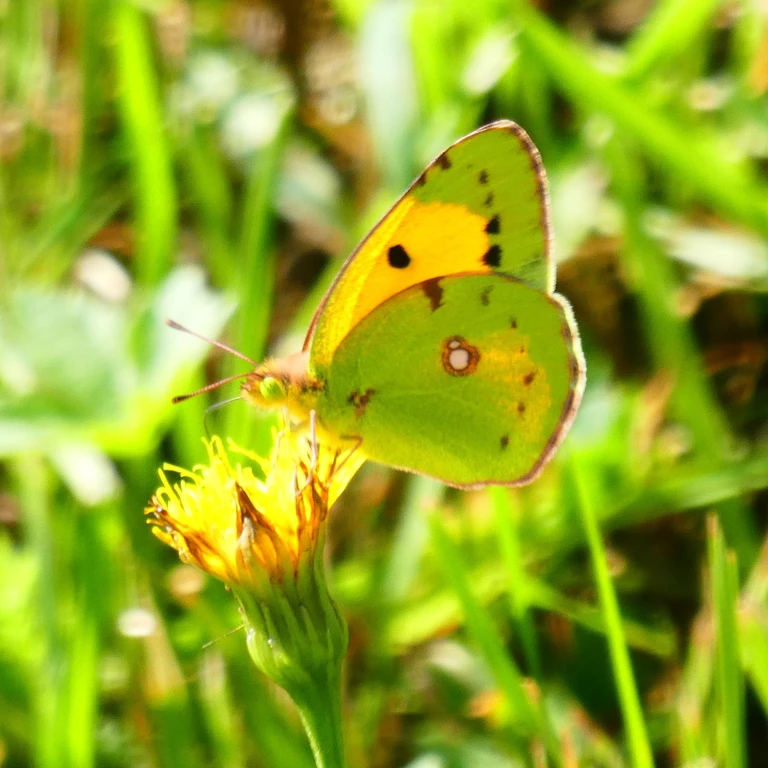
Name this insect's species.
Colias croceus
